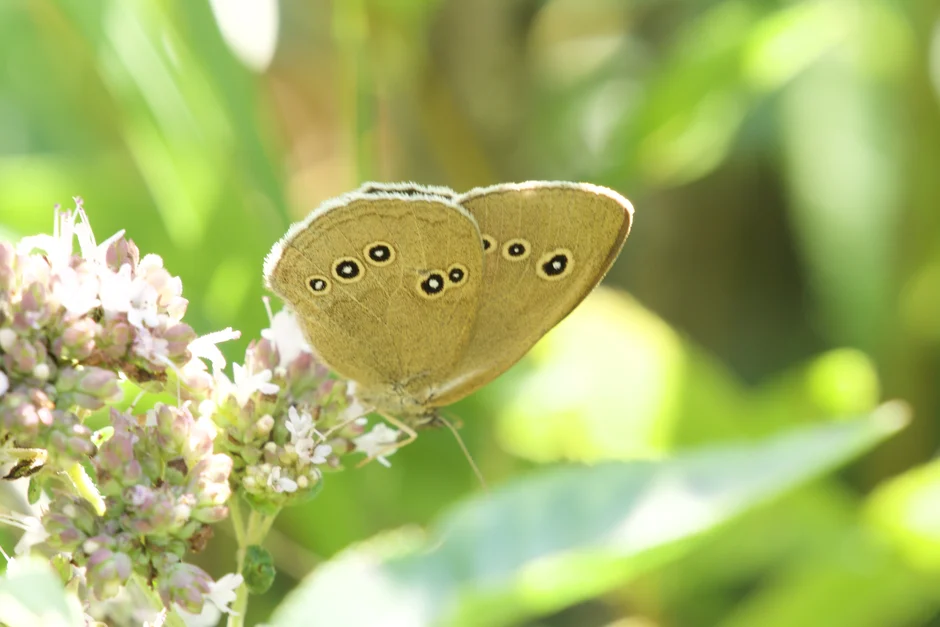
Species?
Aphantopus hyperantus
